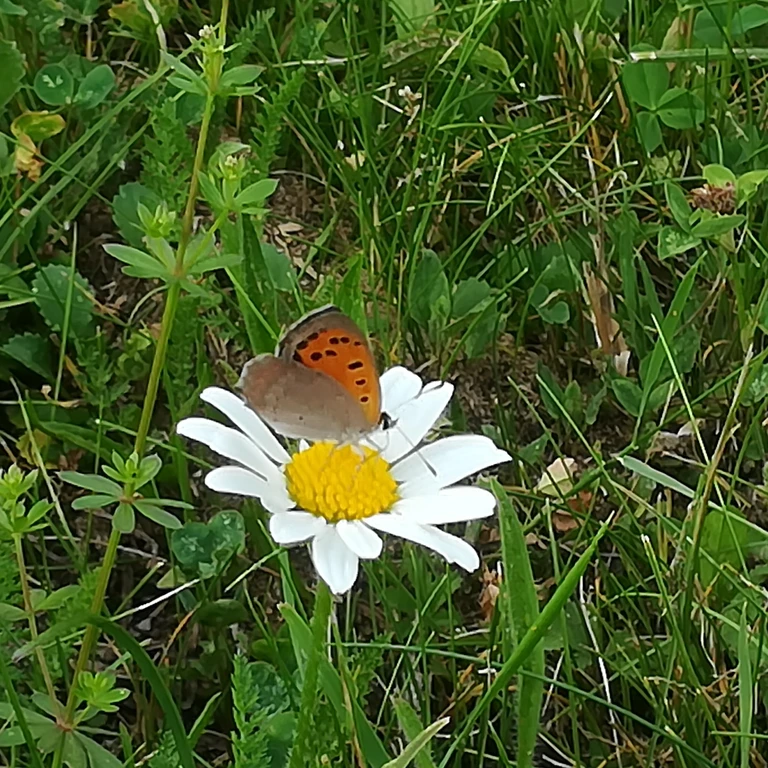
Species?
Lycaena phlaeas
